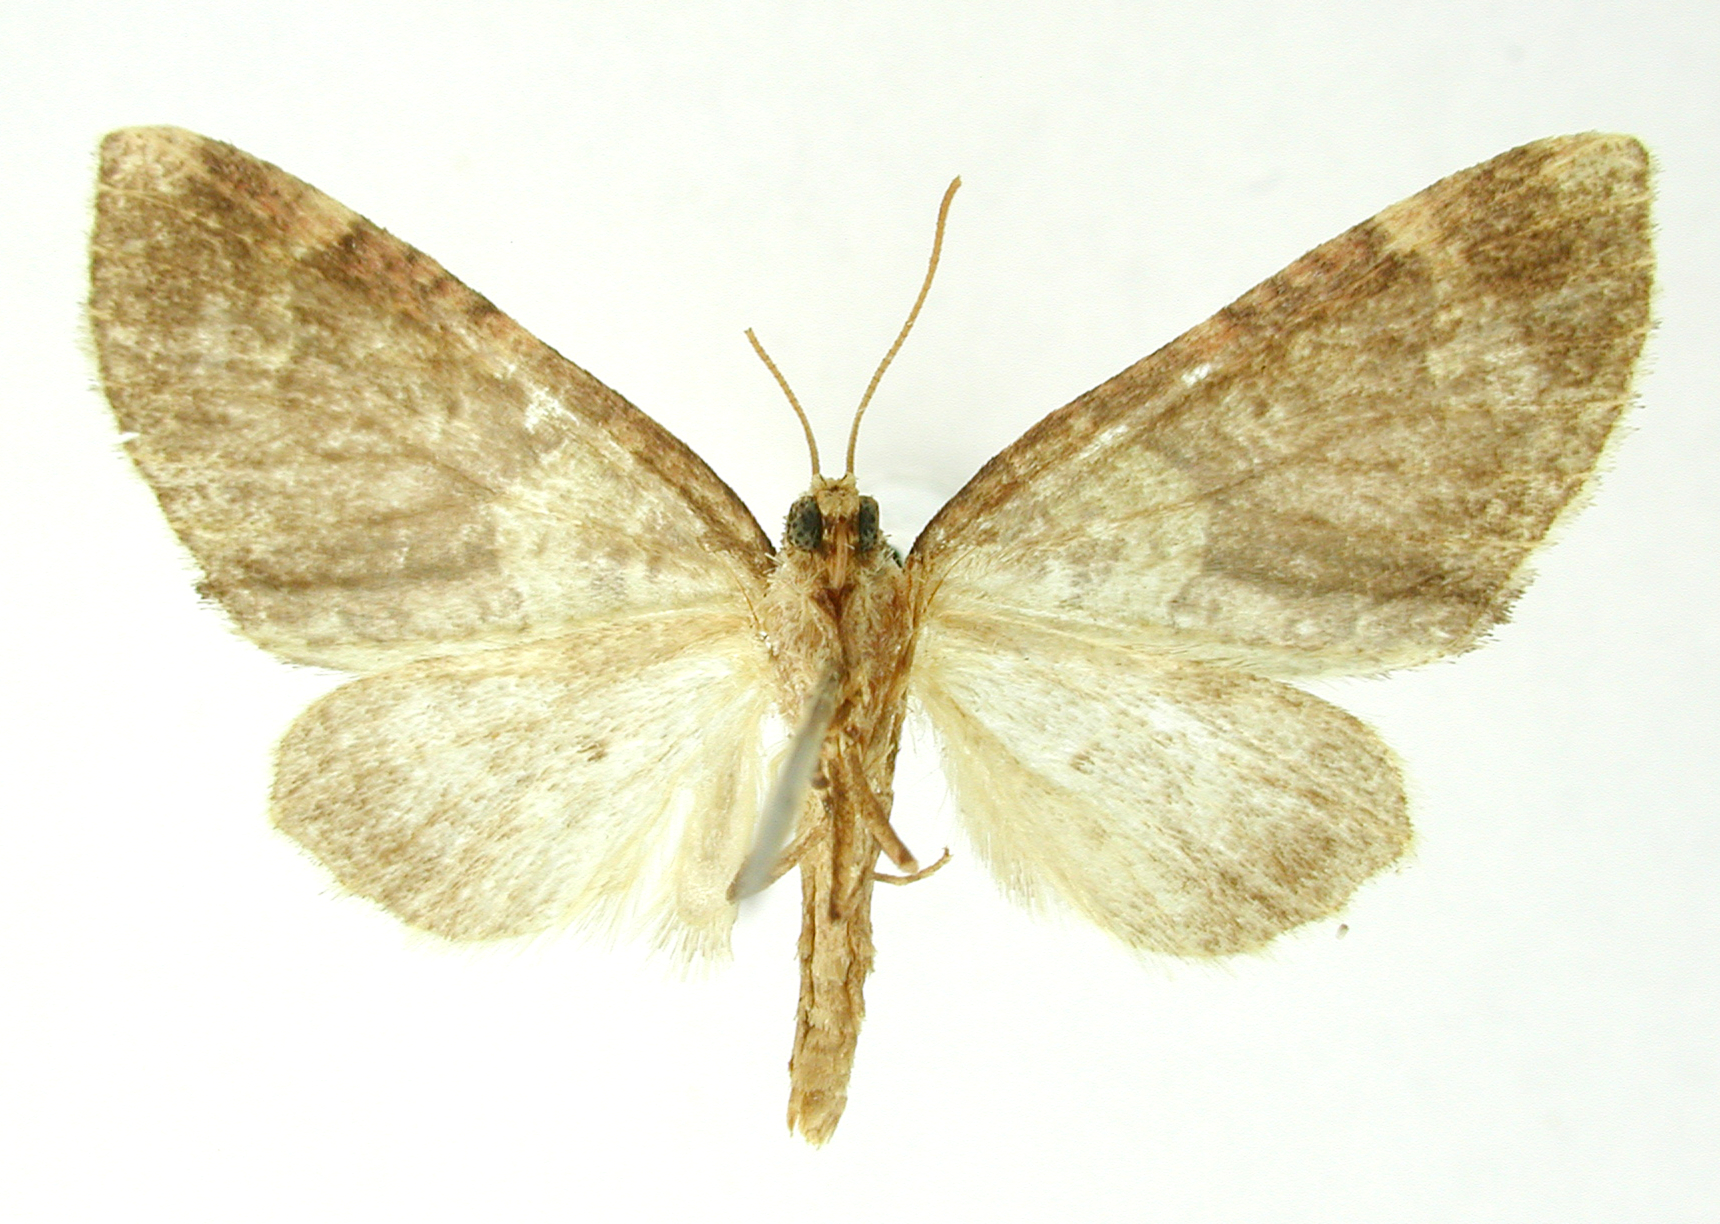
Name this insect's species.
Lobophora ebriola
